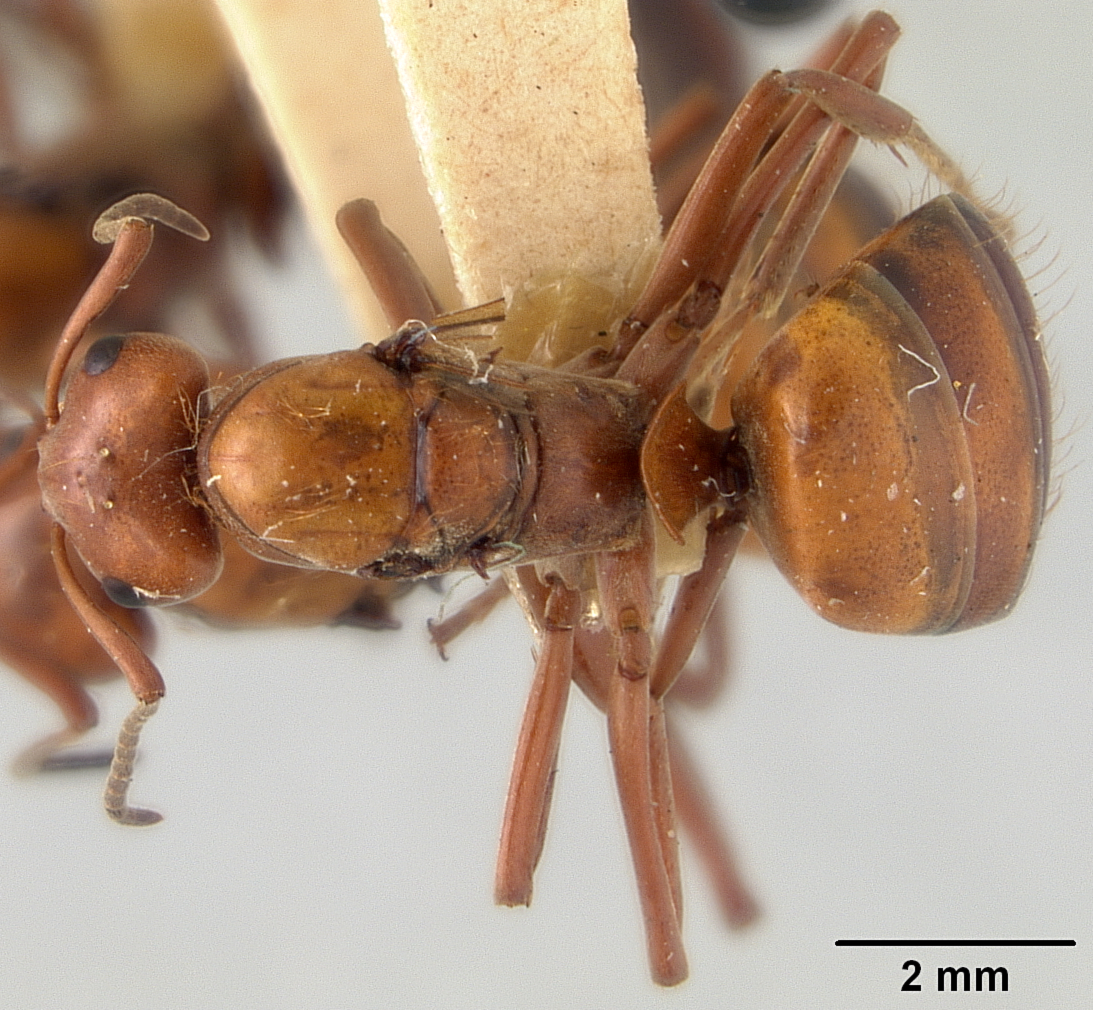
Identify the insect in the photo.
Formica exsectoides
